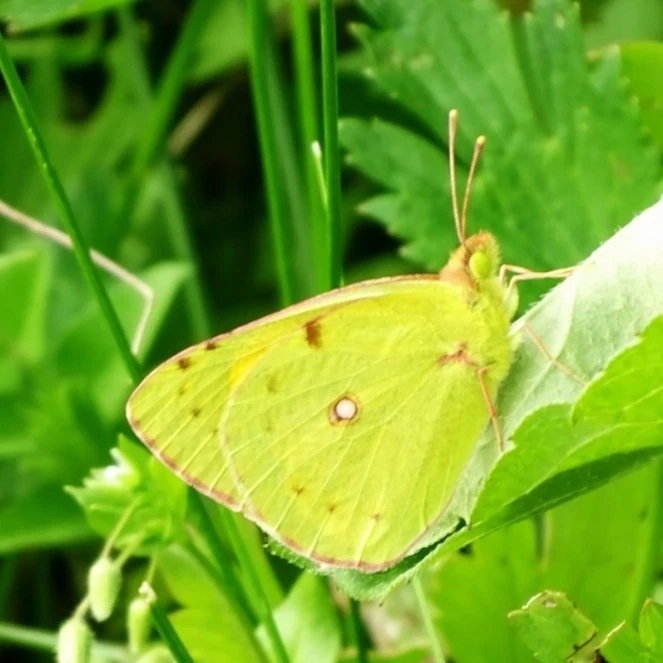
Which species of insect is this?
Colias croceus
